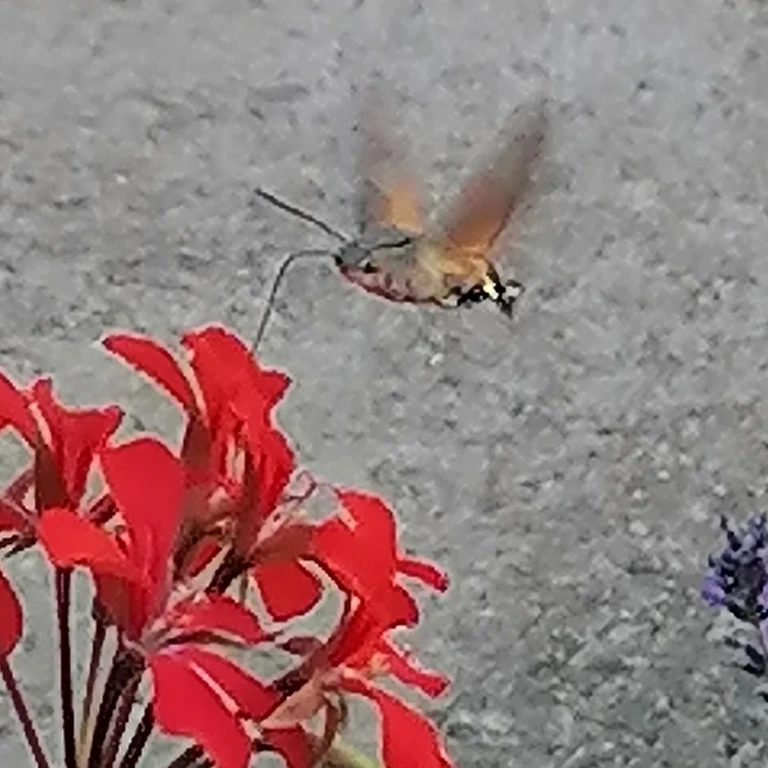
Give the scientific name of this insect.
Macroglossum stellatarum
